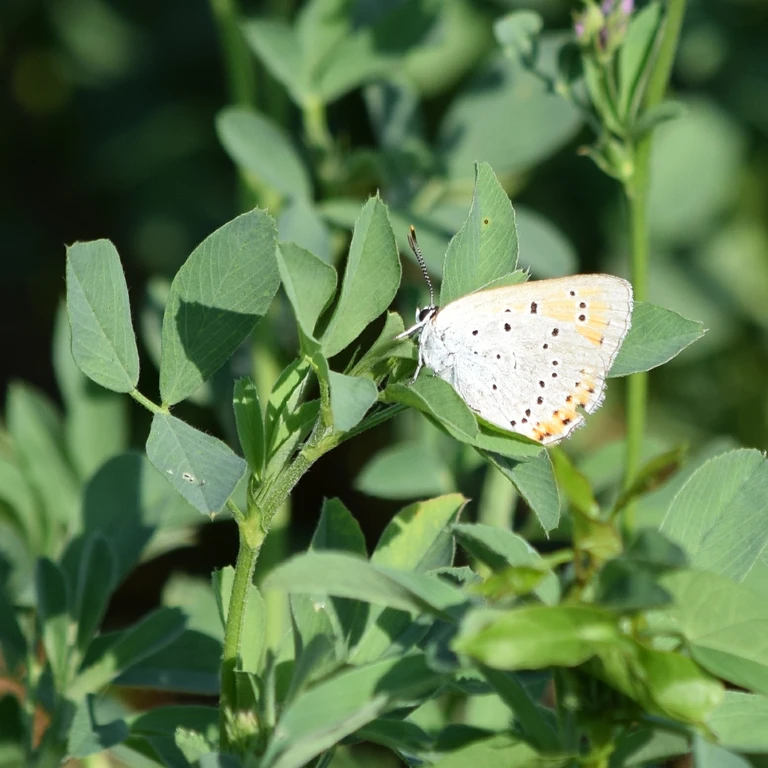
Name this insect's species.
Lycaena dispar
